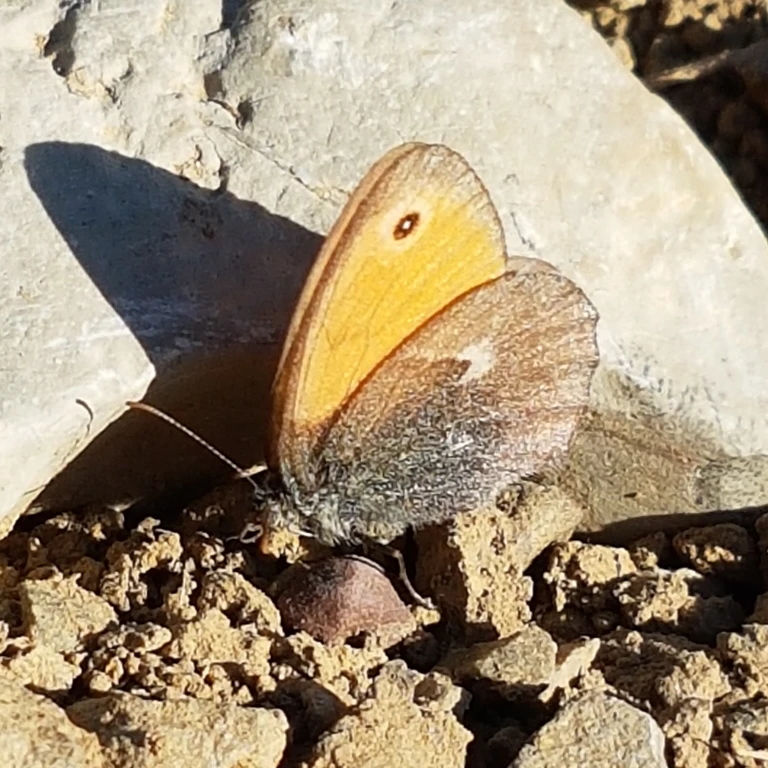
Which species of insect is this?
Coenonympha pamphilus
